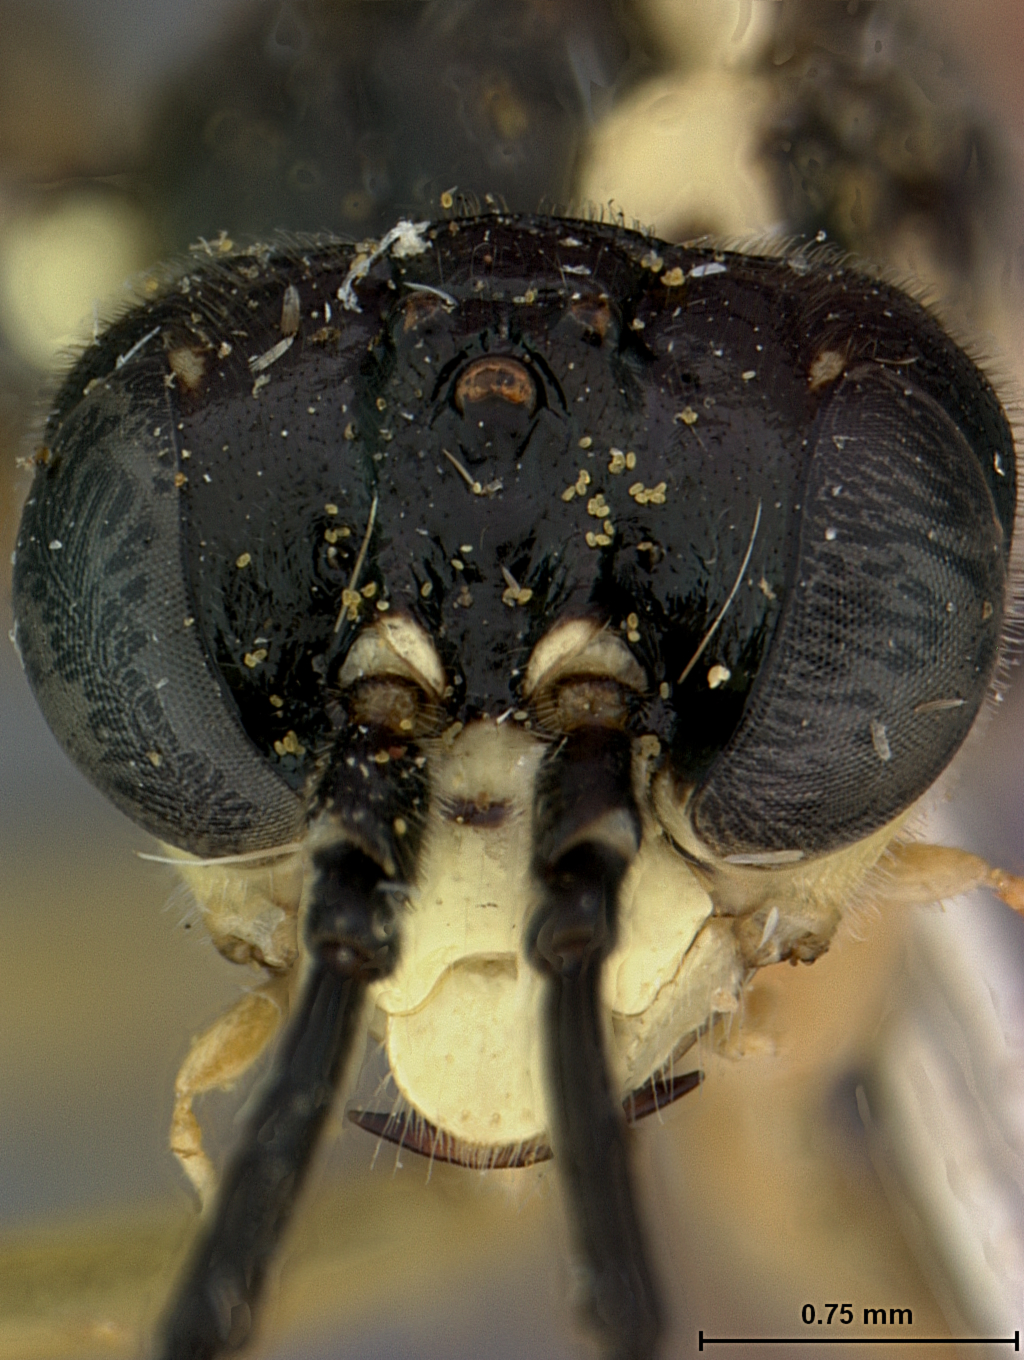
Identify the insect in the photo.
Tenthredo messicaeformis
